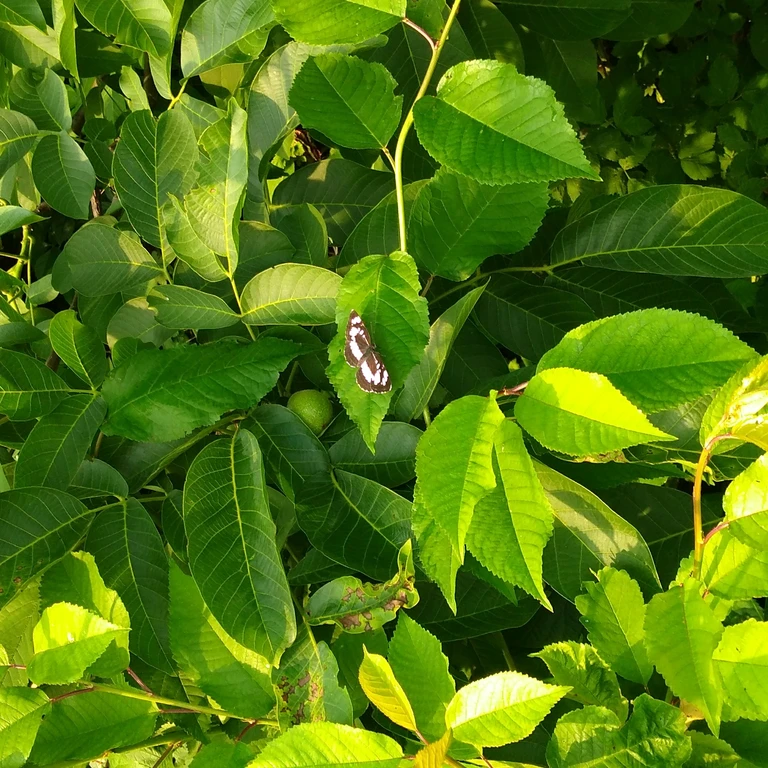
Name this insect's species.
Neptis rivularis
